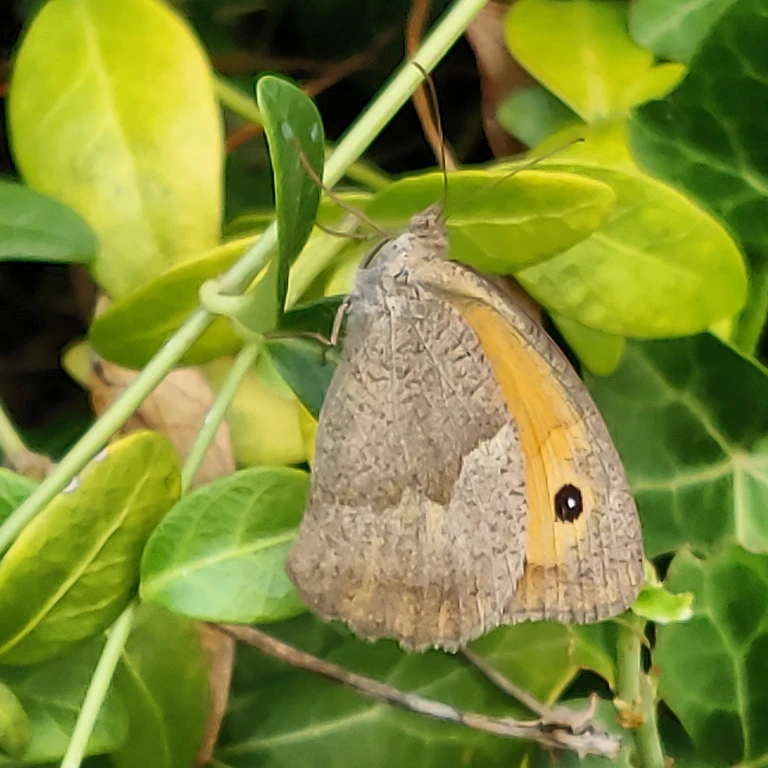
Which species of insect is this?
Maniola jurtina
